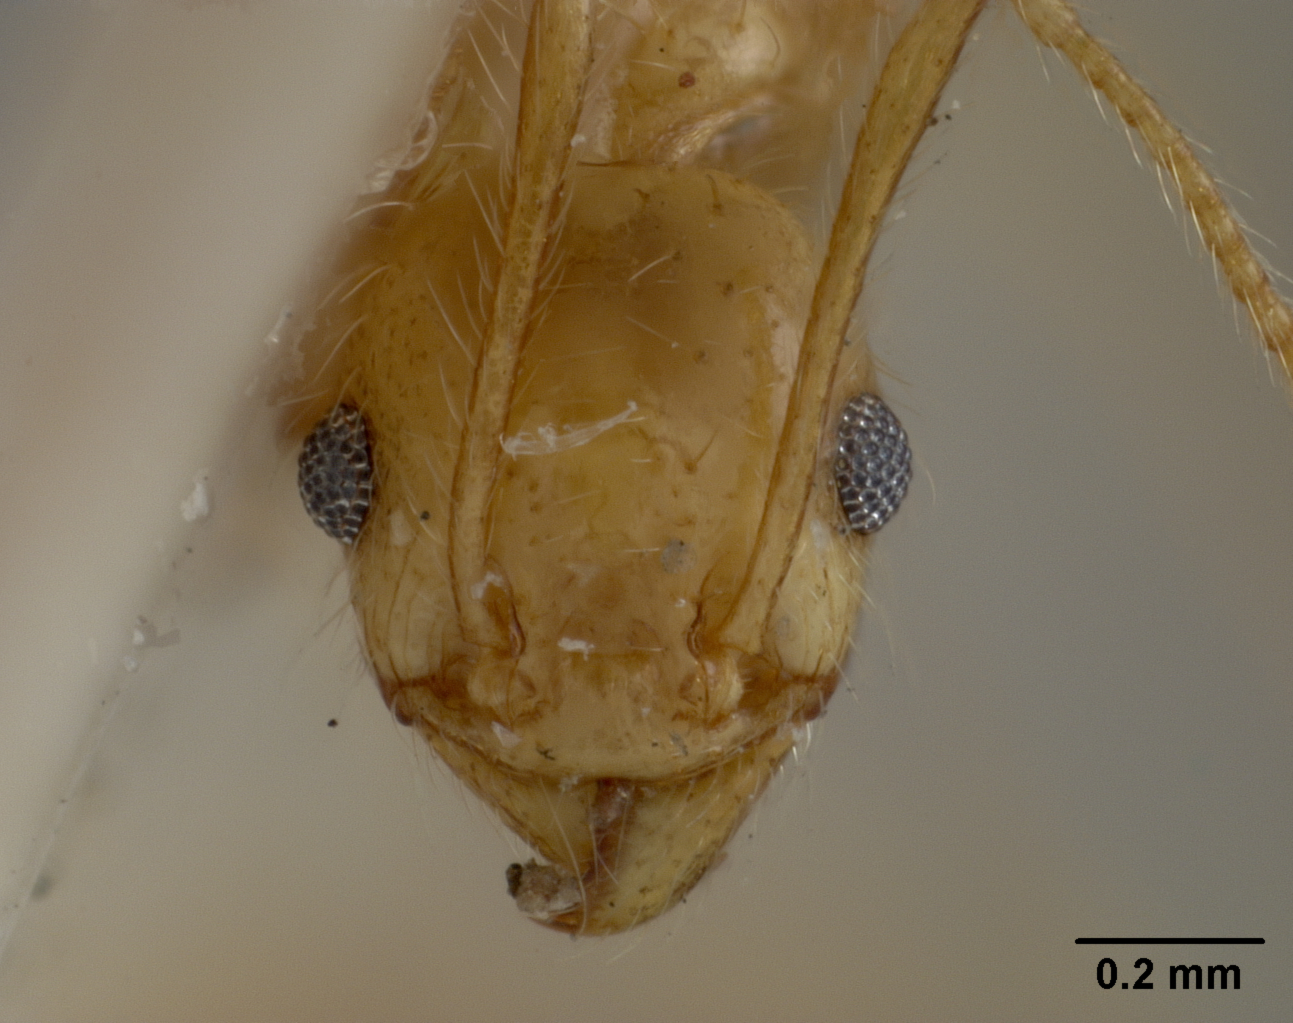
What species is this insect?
Pheidole morrisi
